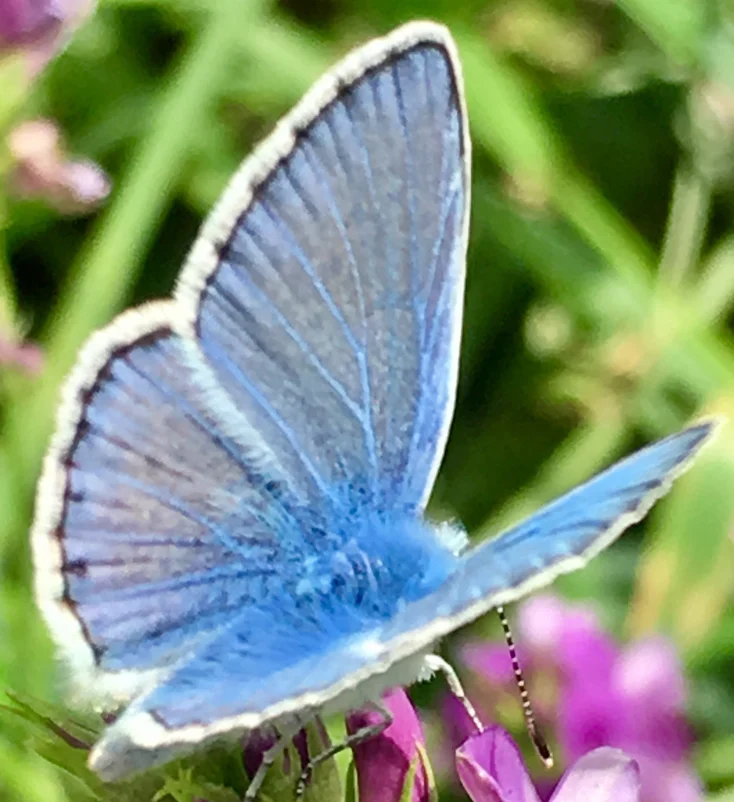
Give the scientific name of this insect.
Polyommatus icarus
